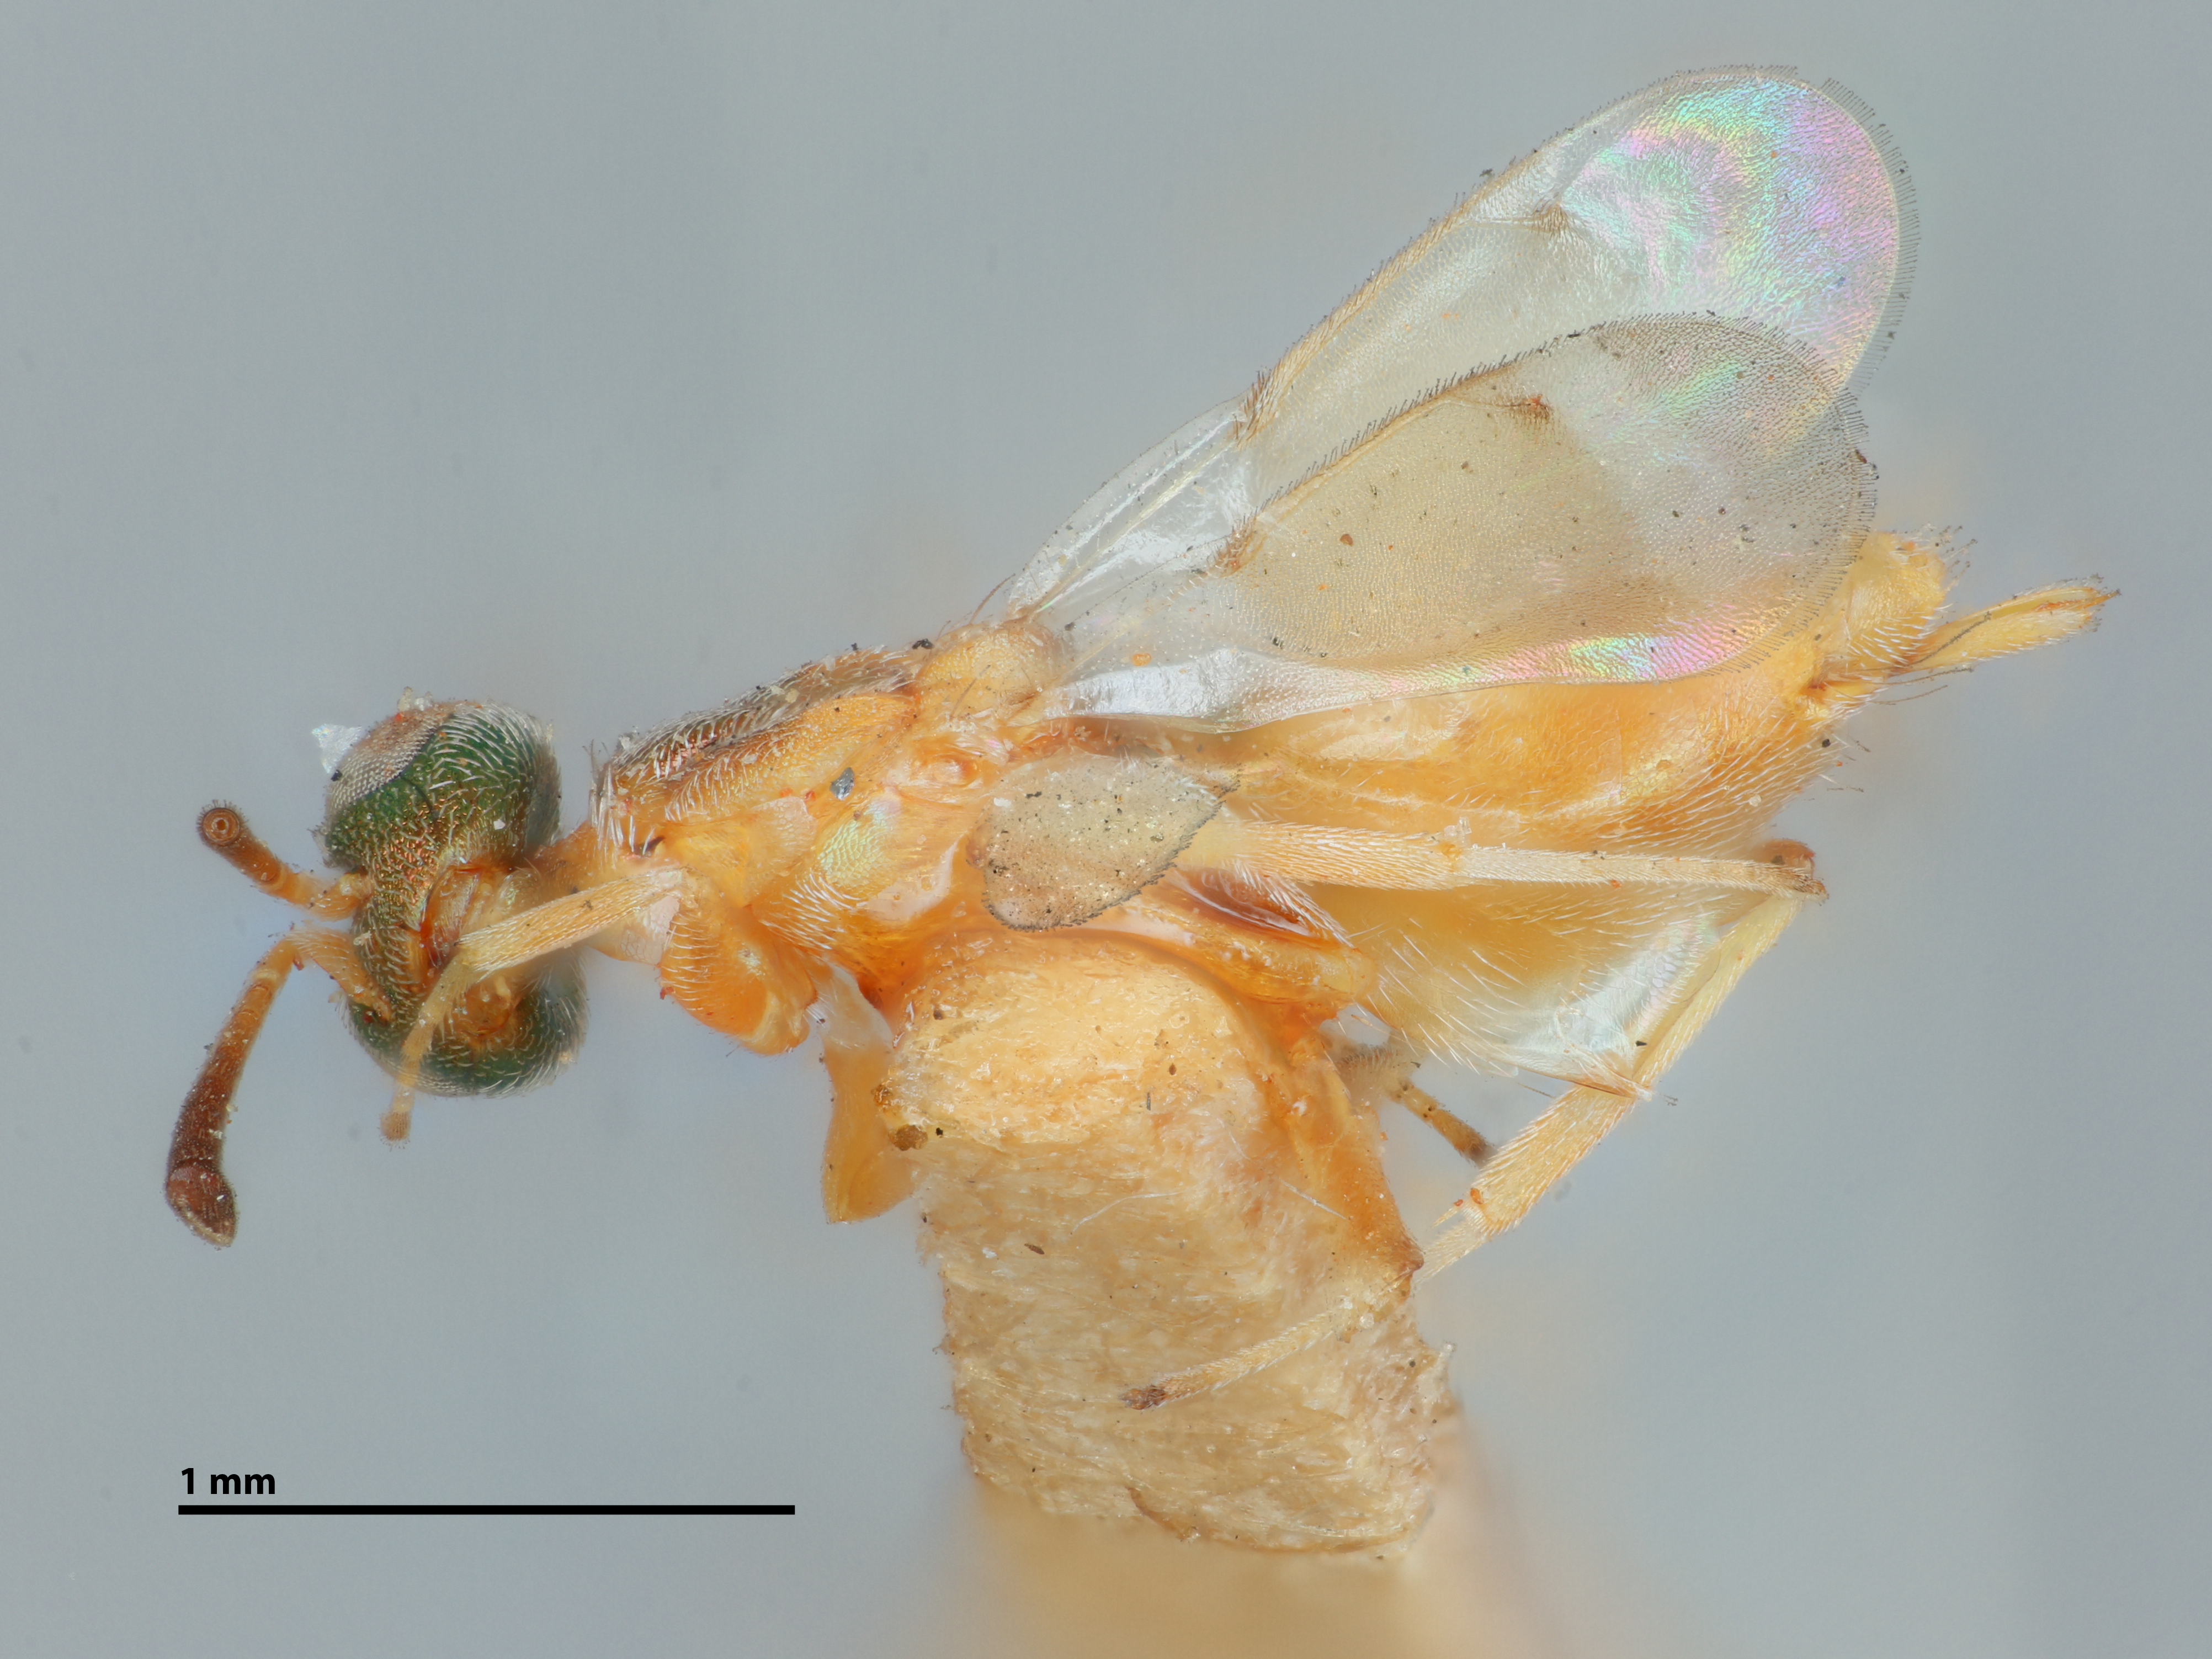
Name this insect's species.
Eupelmus flavovariegatus
